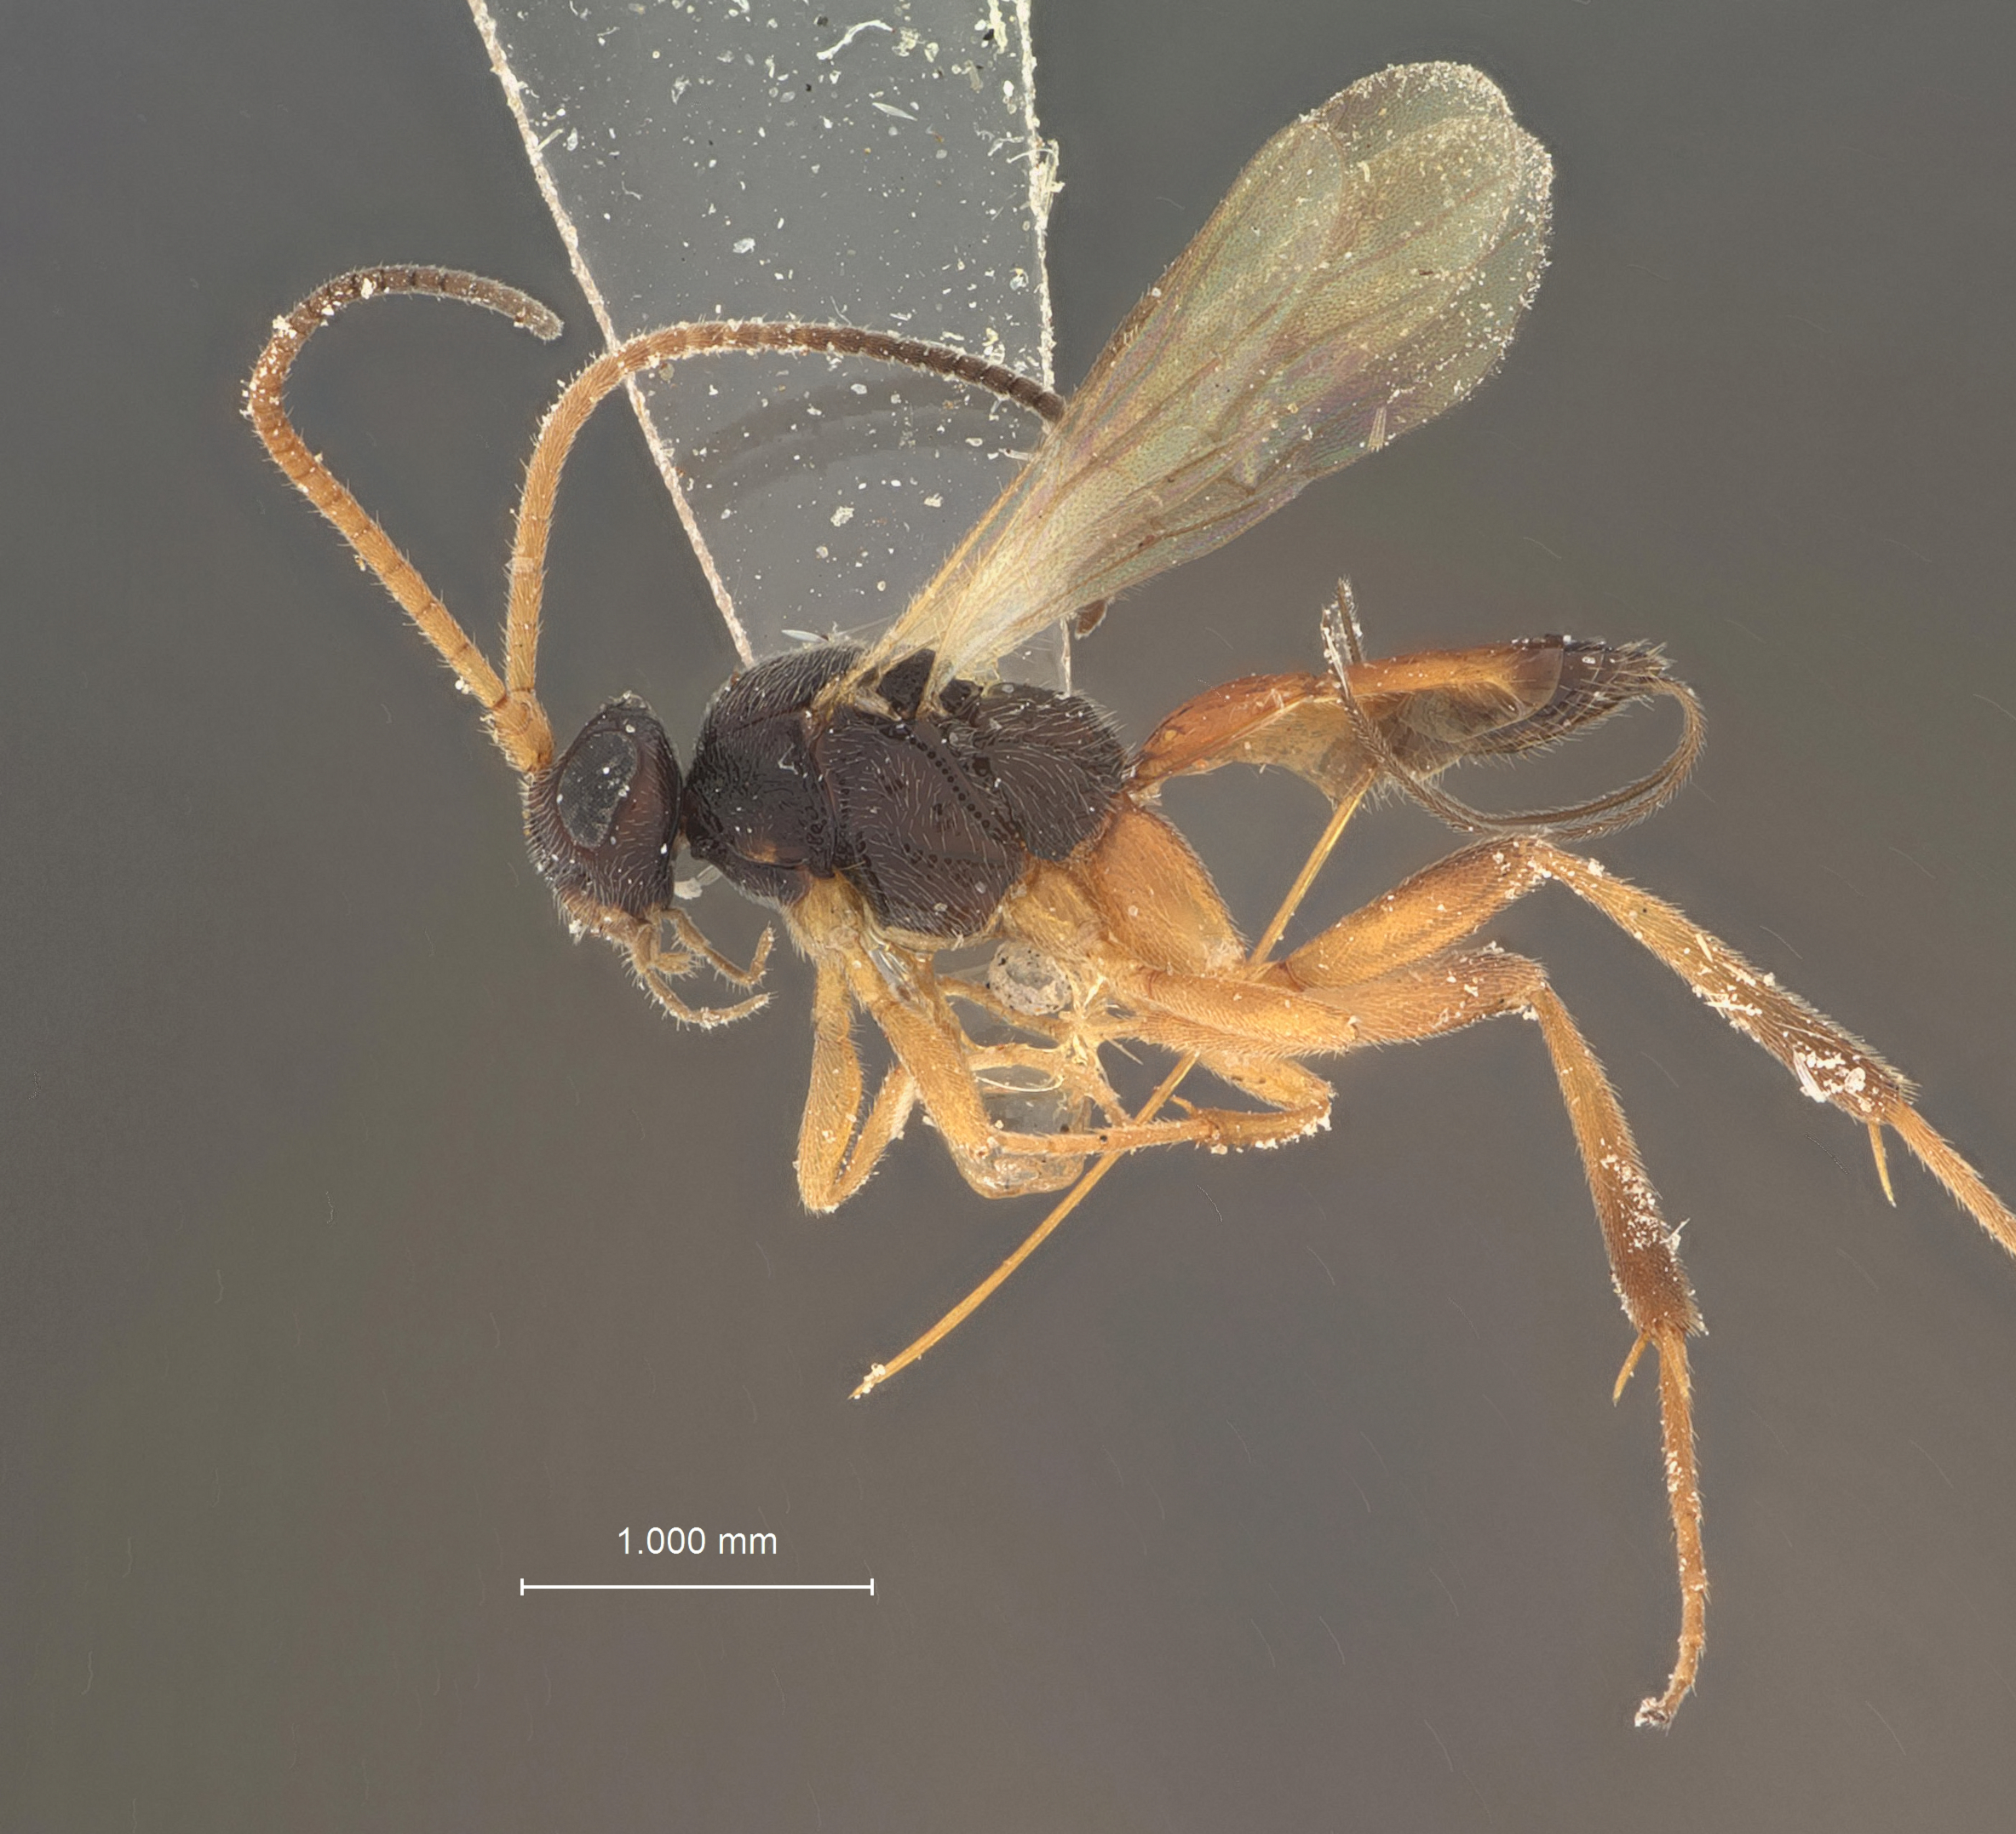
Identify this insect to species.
Orgilus tersus
